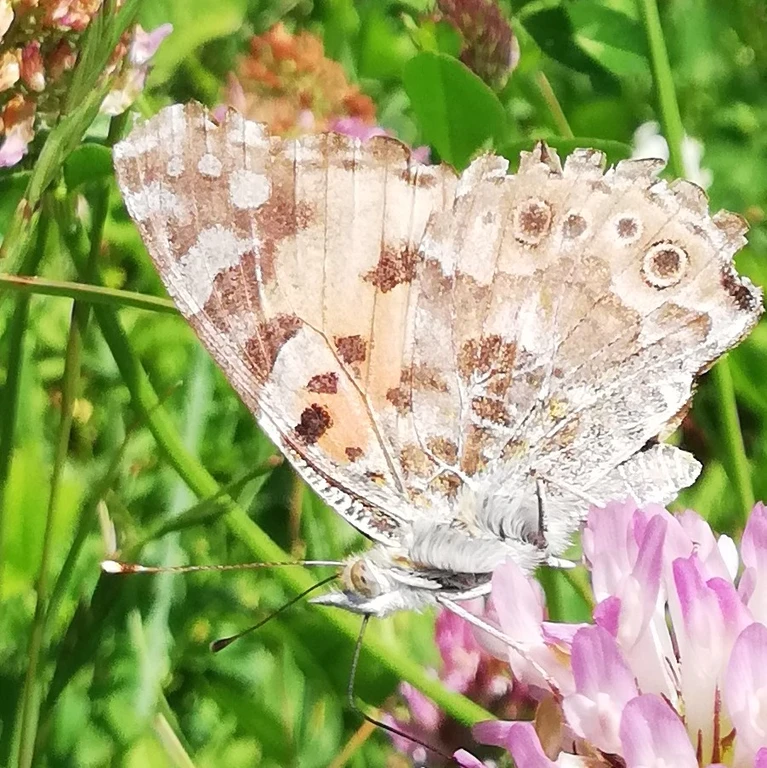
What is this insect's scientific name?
Vanessa cardui
